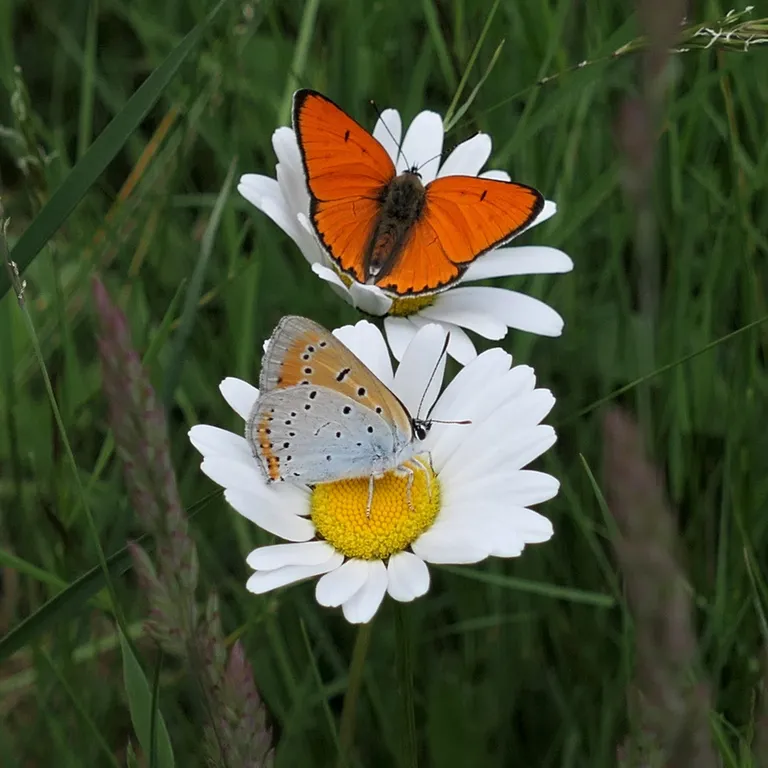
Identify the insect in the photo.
Lycaena dispar
